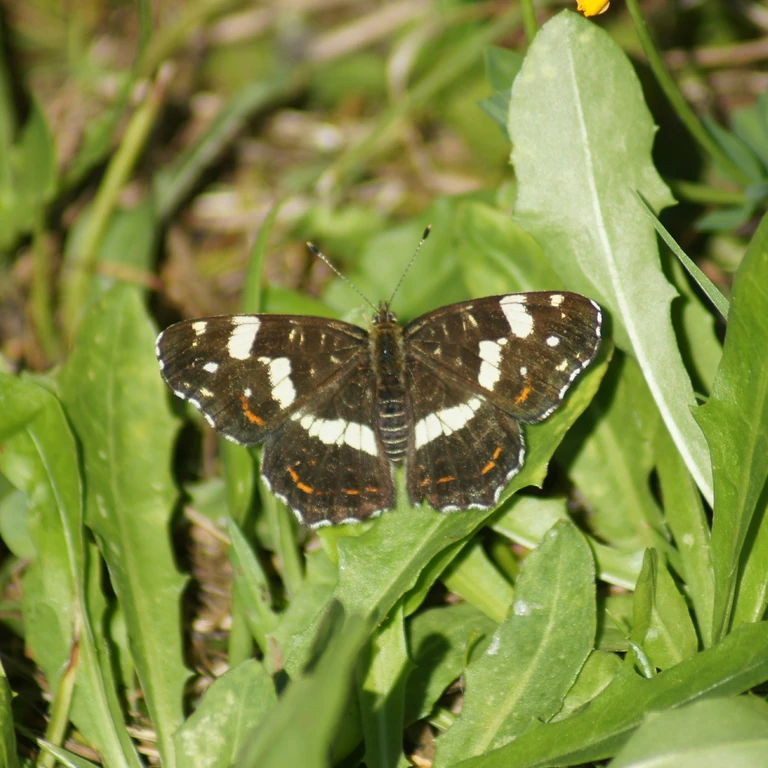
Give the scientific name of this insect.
Araschnia levana
